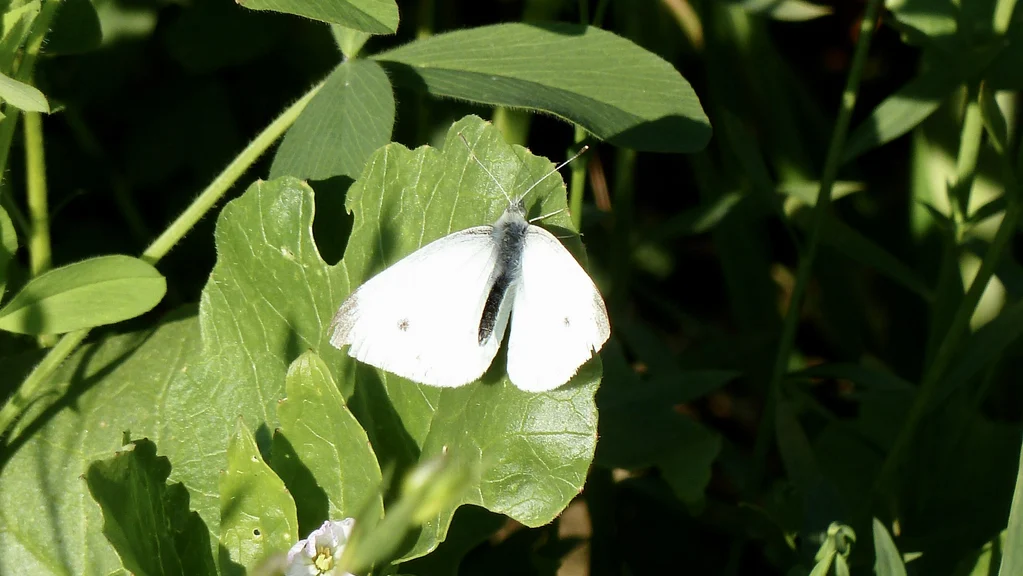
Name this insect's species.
Pieris rapae
